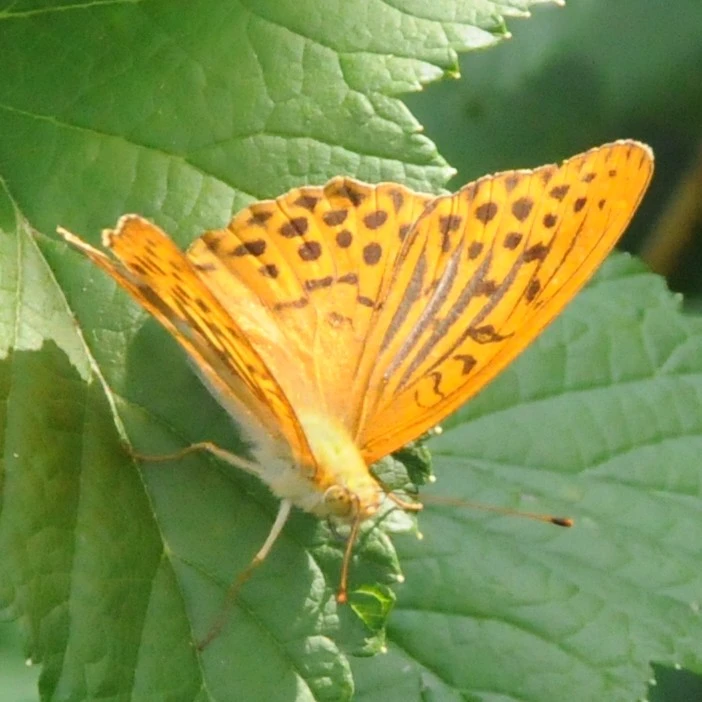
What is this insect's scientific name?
Argynnis paphia
